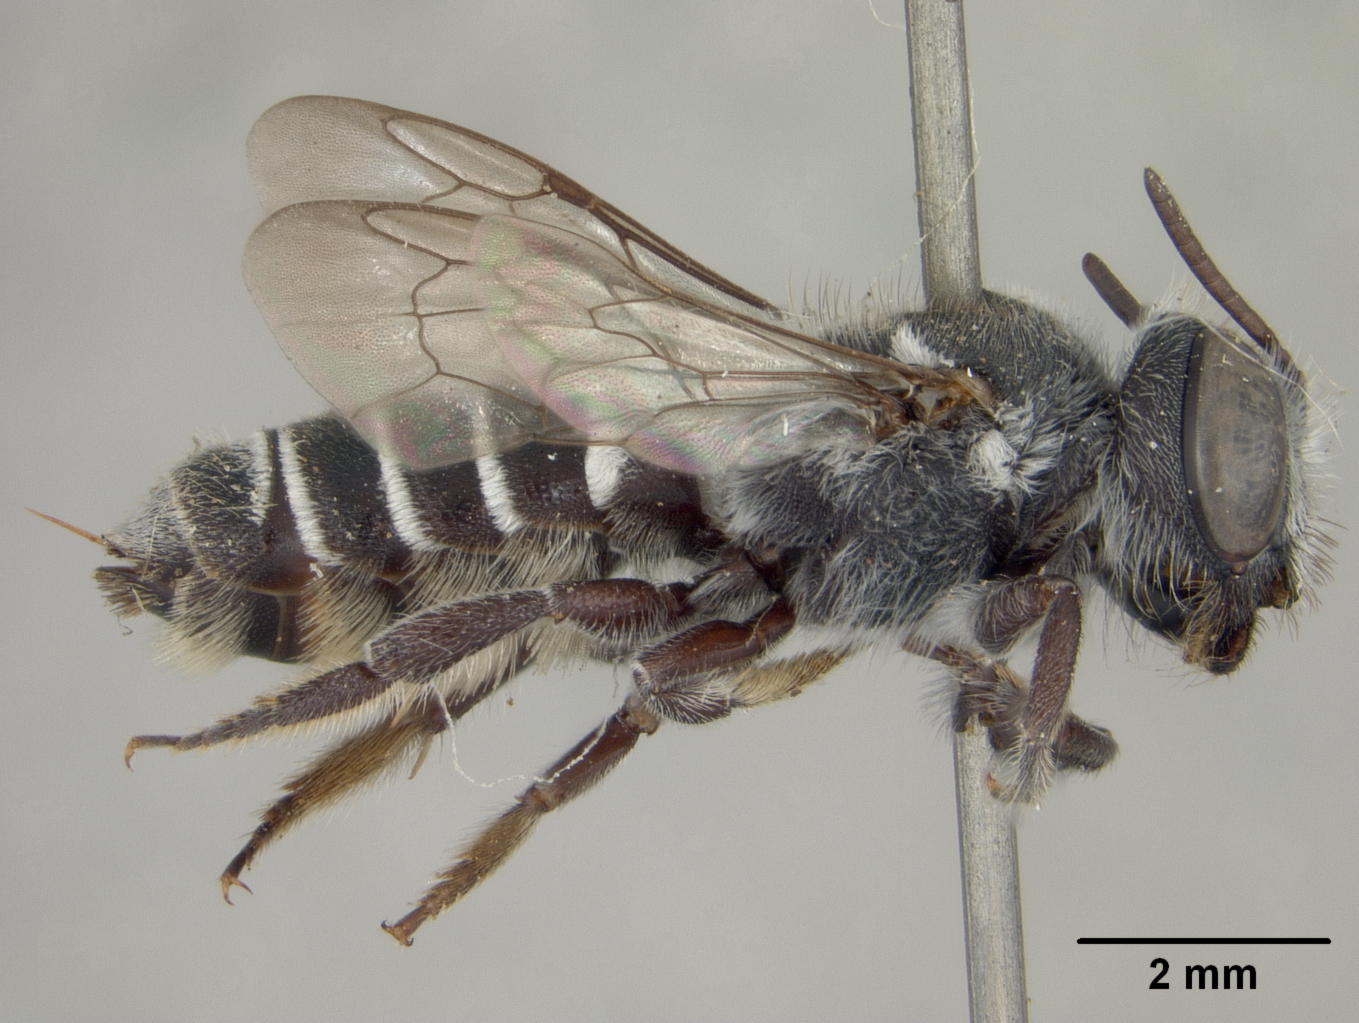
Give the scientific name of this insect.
Megachile gualanensis
